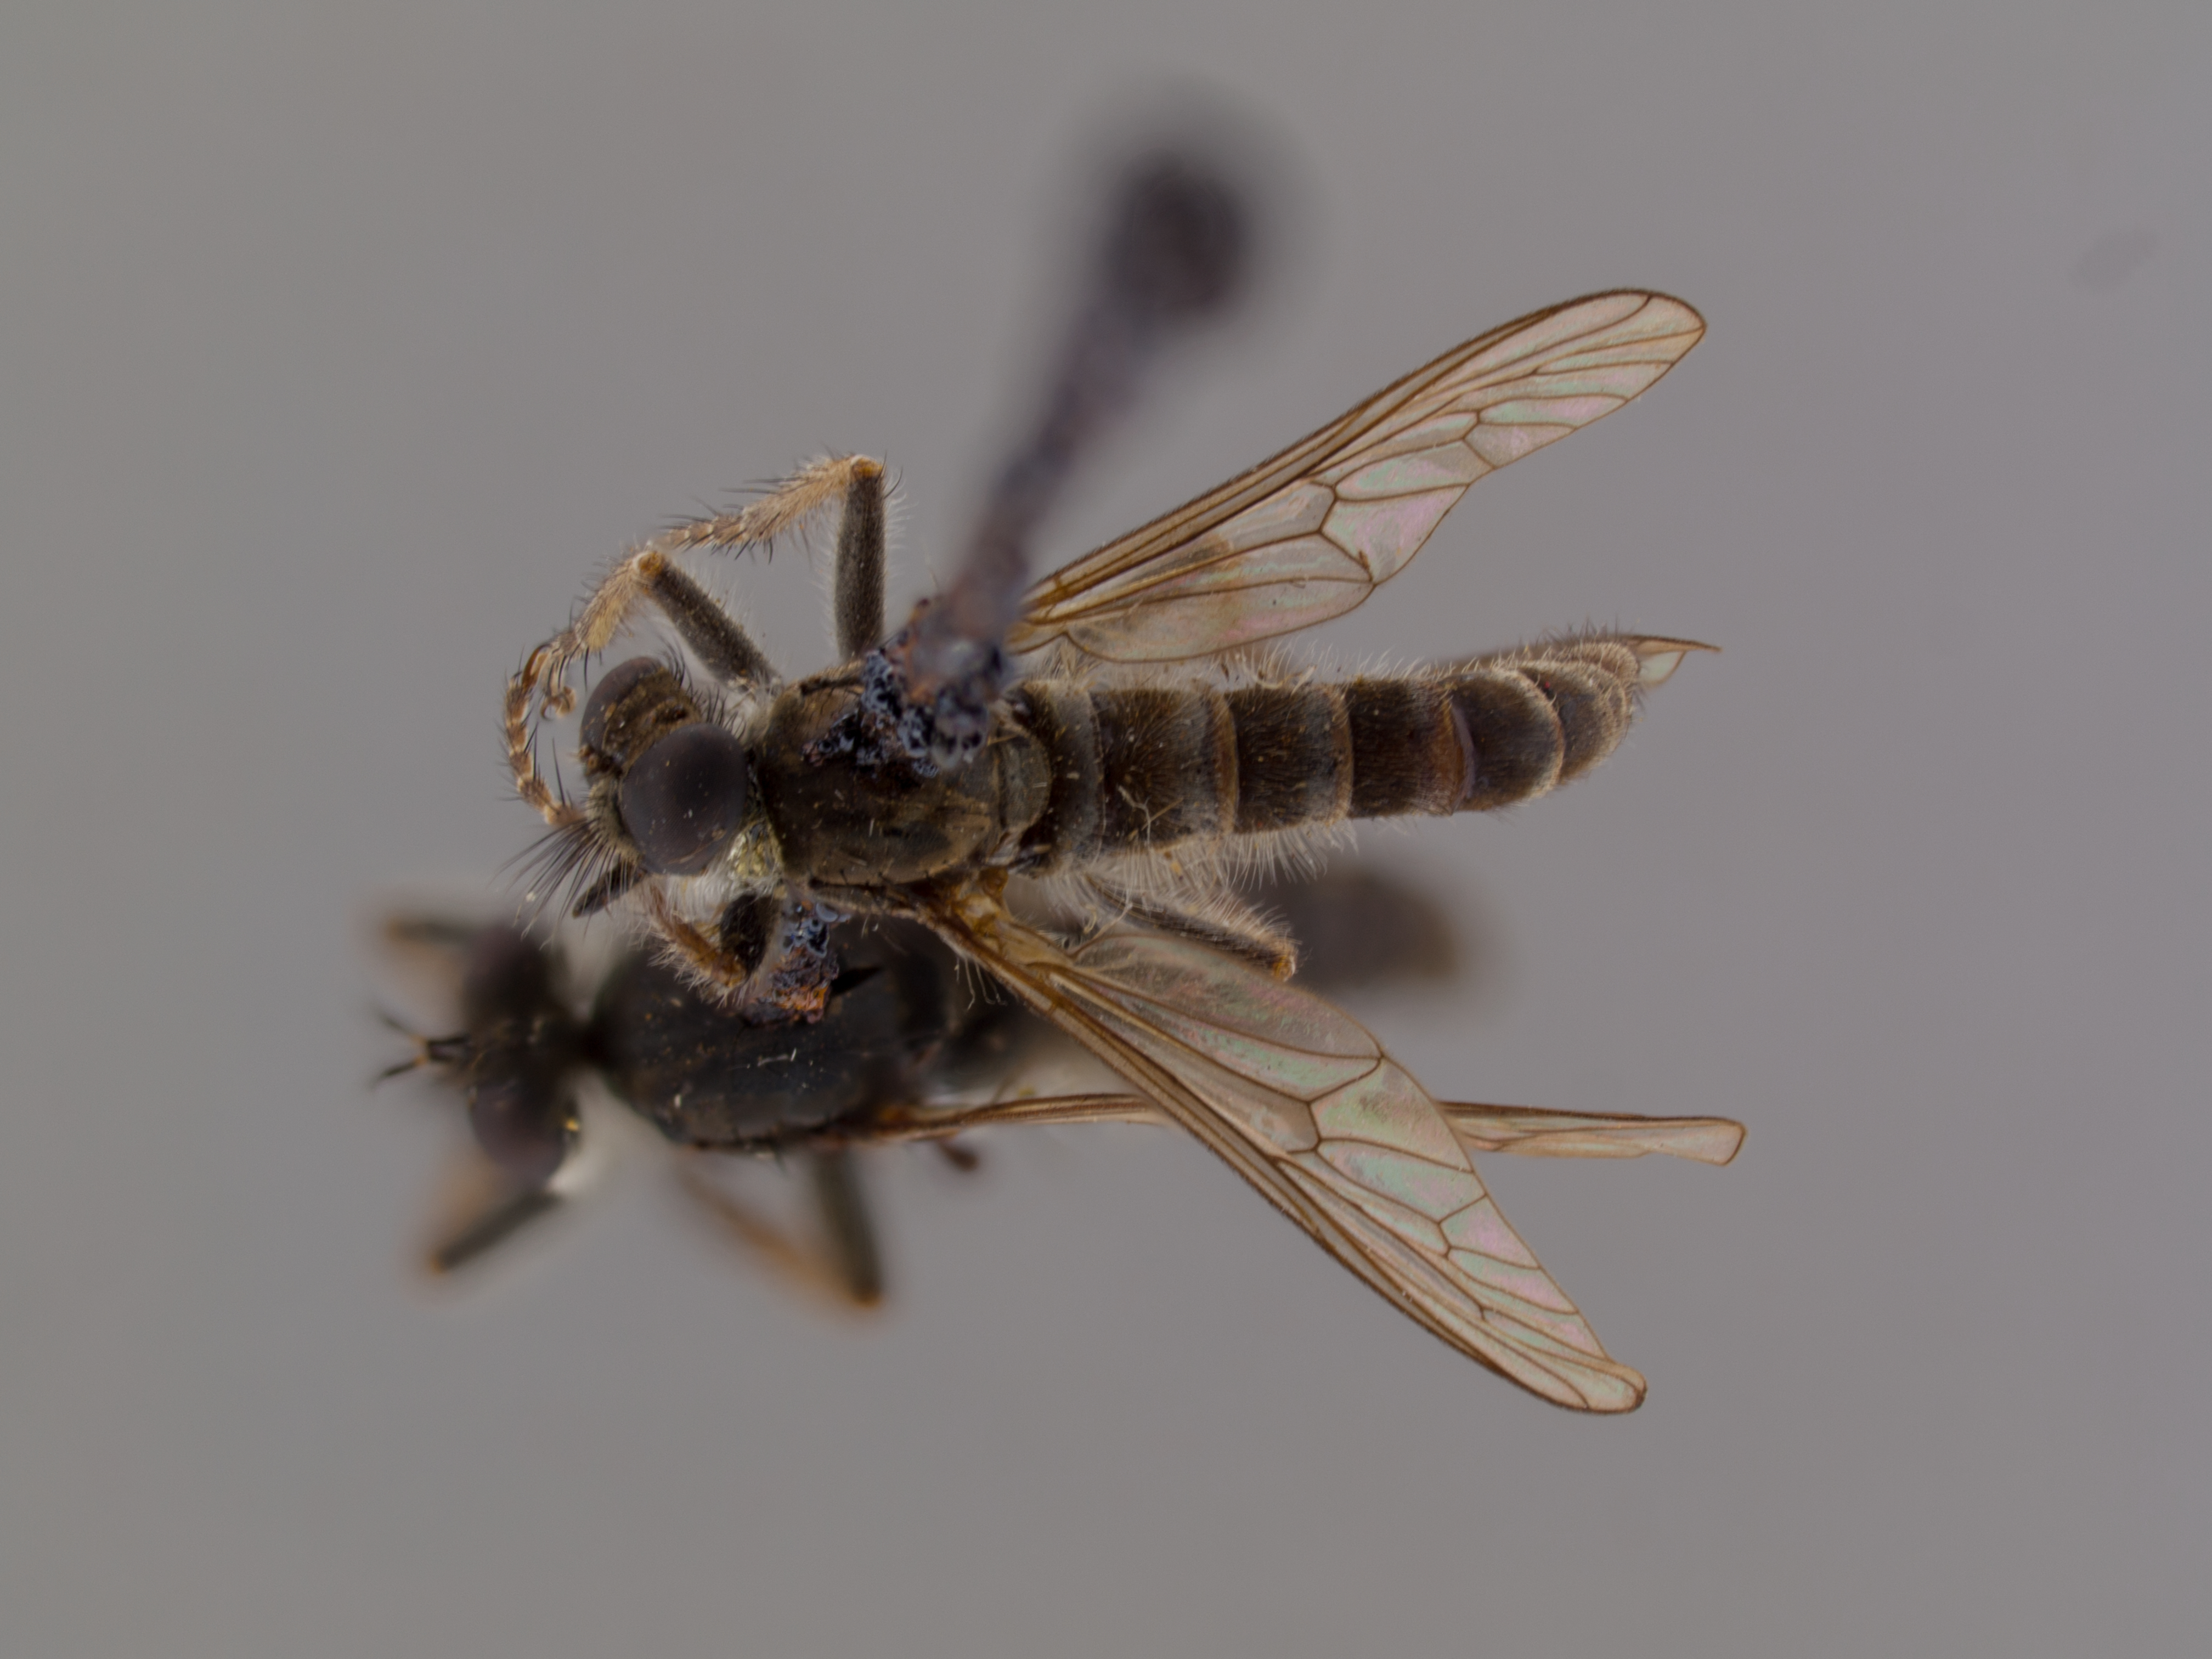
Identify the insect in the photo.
Lasiopogon shermani
